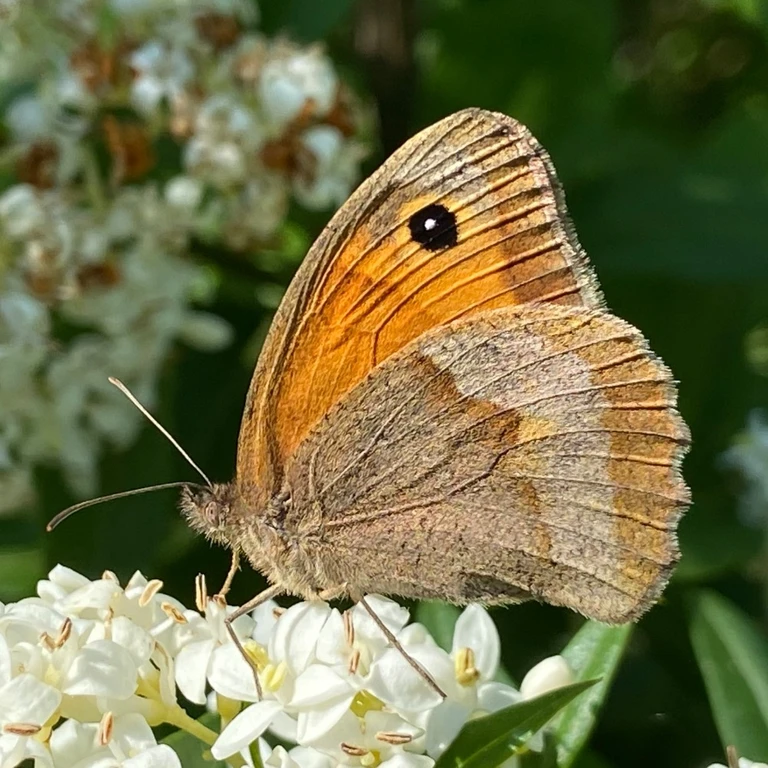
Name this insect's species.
Maniola jurtina
